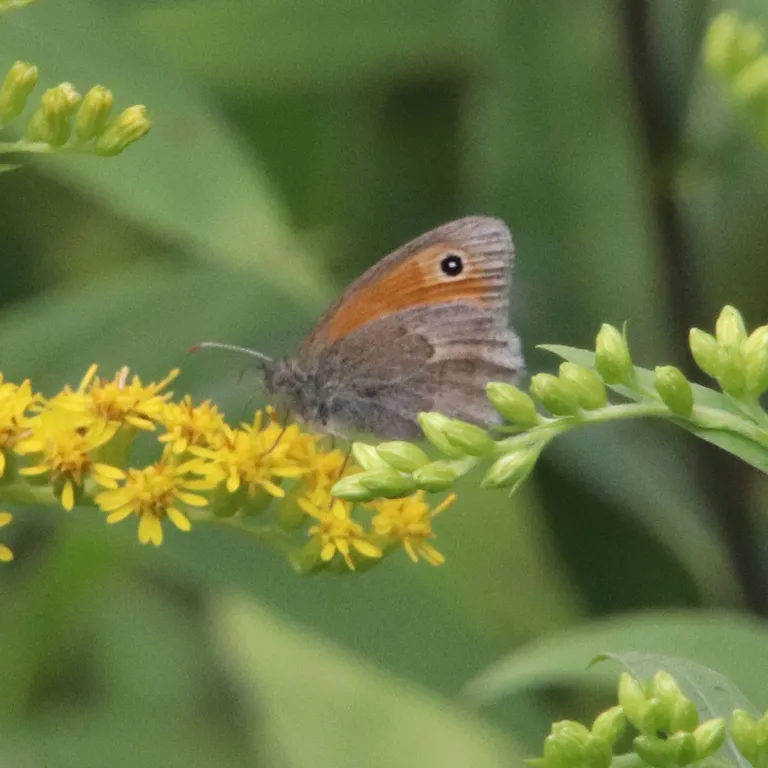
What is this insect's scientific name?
Coenonympha pamphilus
